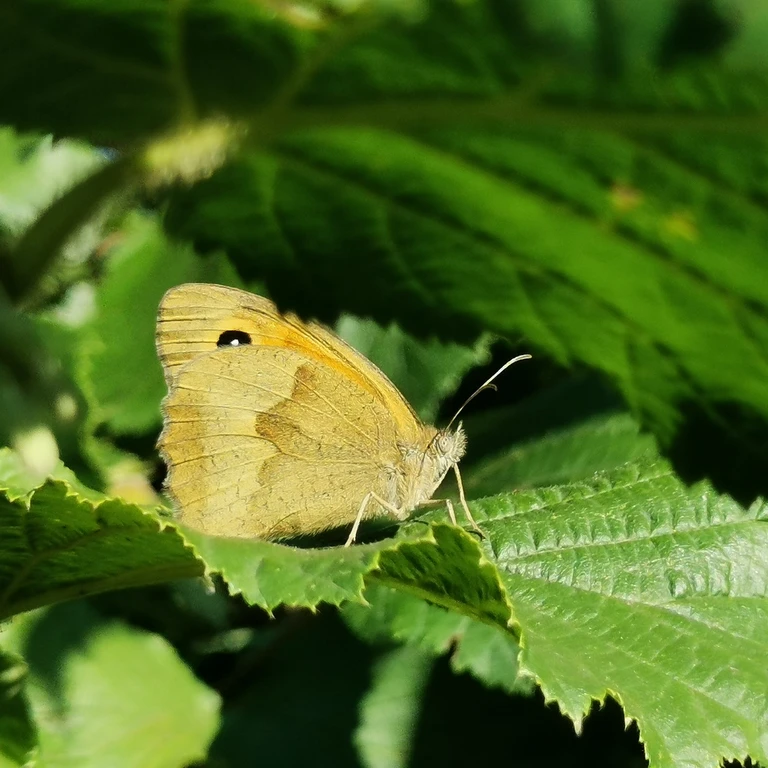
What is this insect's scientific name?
Maniola jurtina
